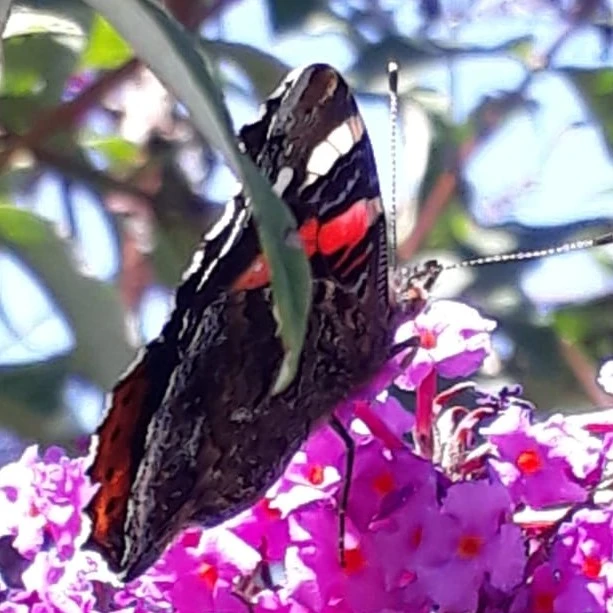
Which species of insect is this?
Vanessa atalanta
